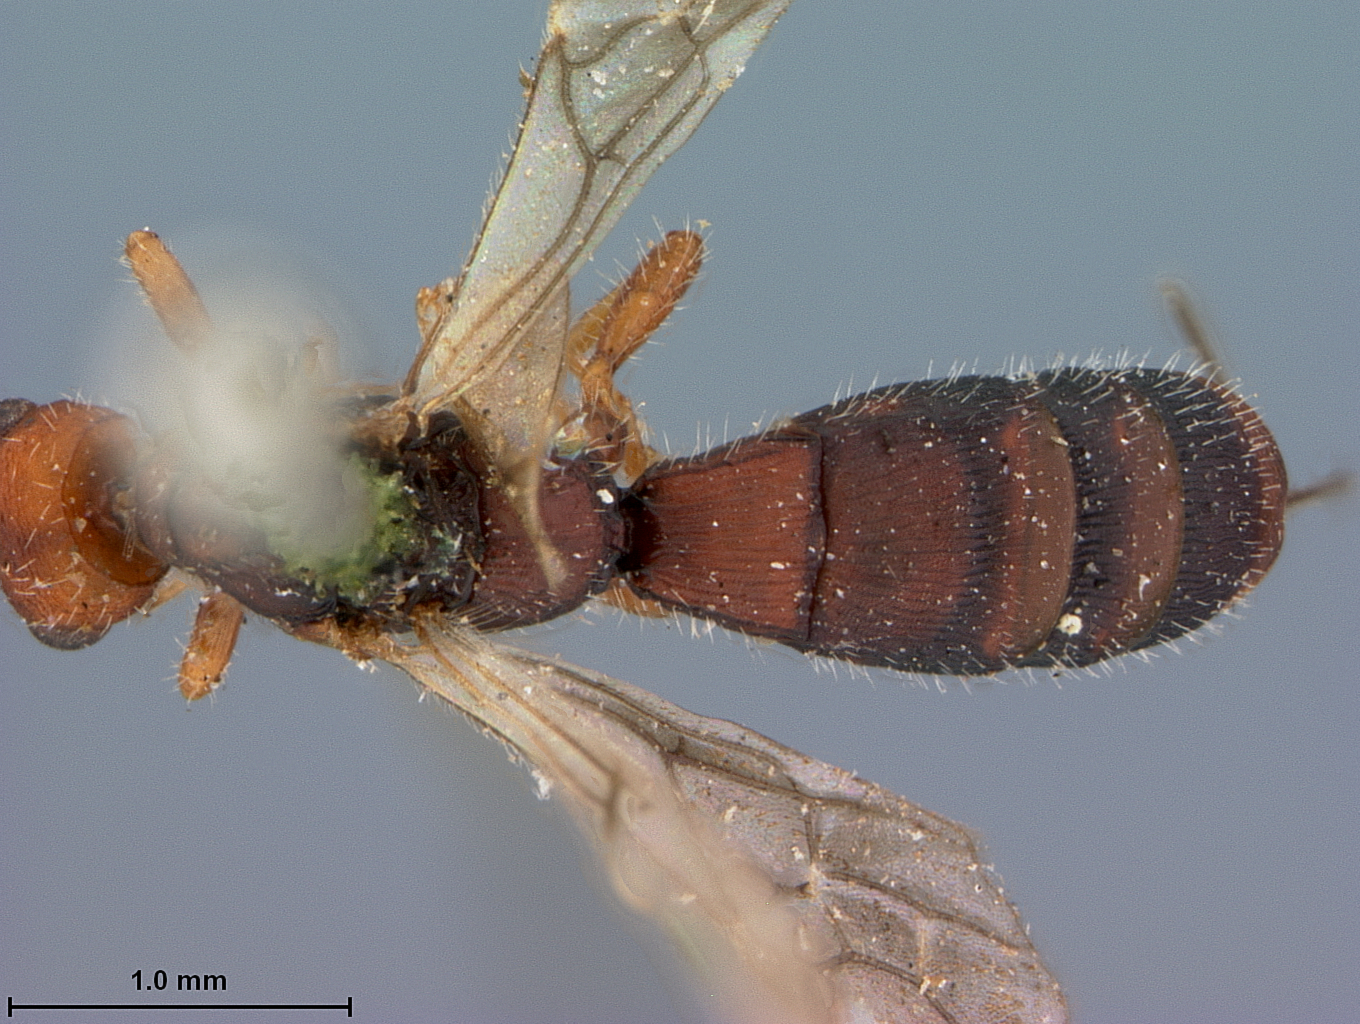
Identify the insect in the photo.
Homiopterus aciculatus
